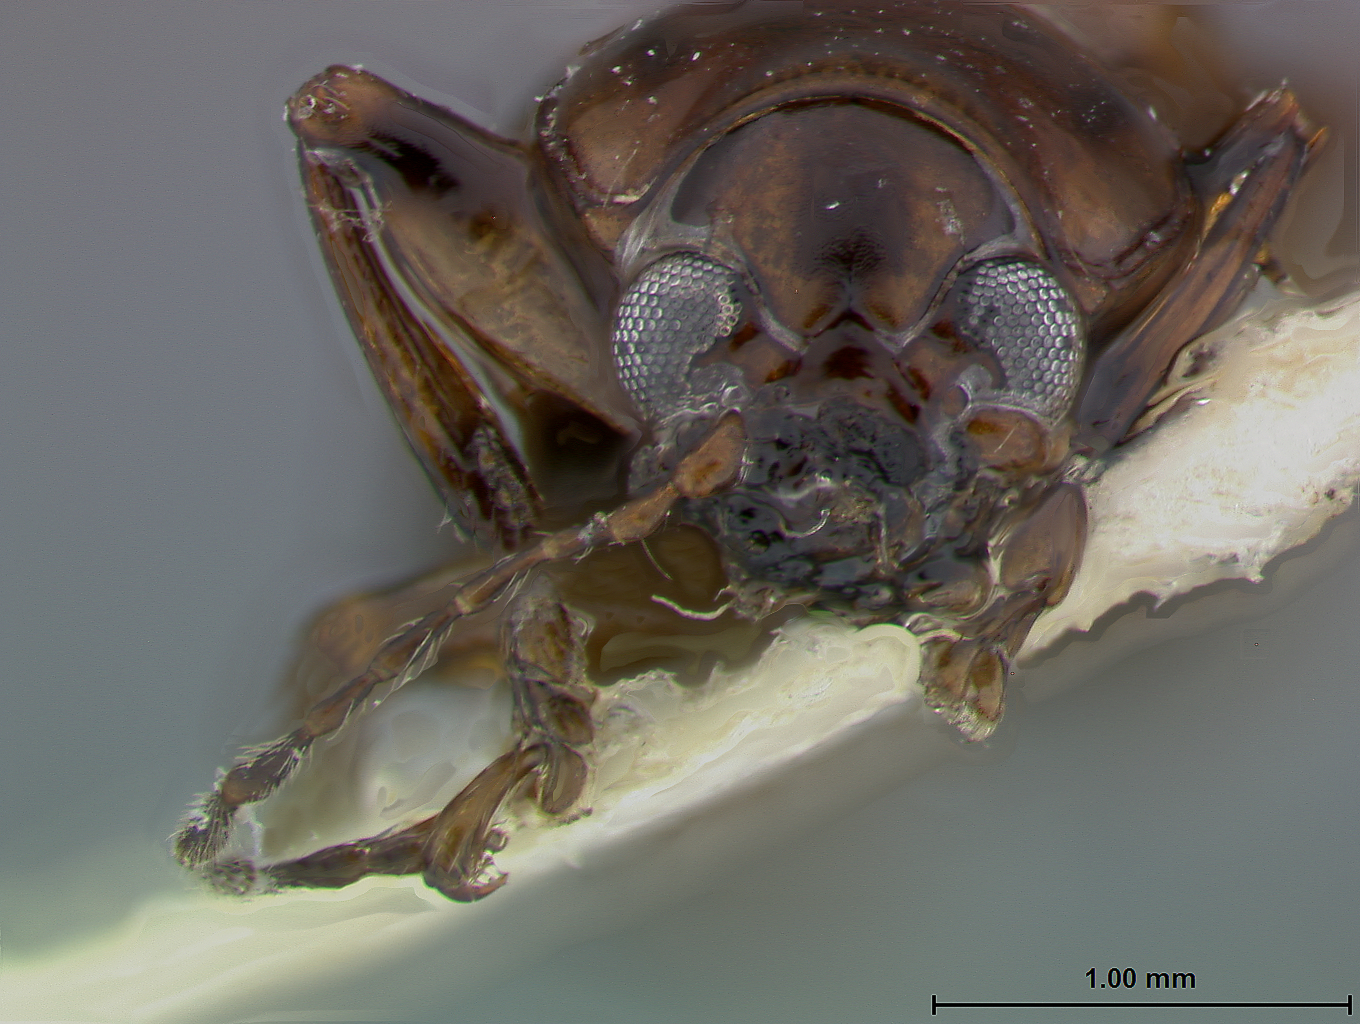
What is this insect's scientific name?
Metachroma nigromaculatum
